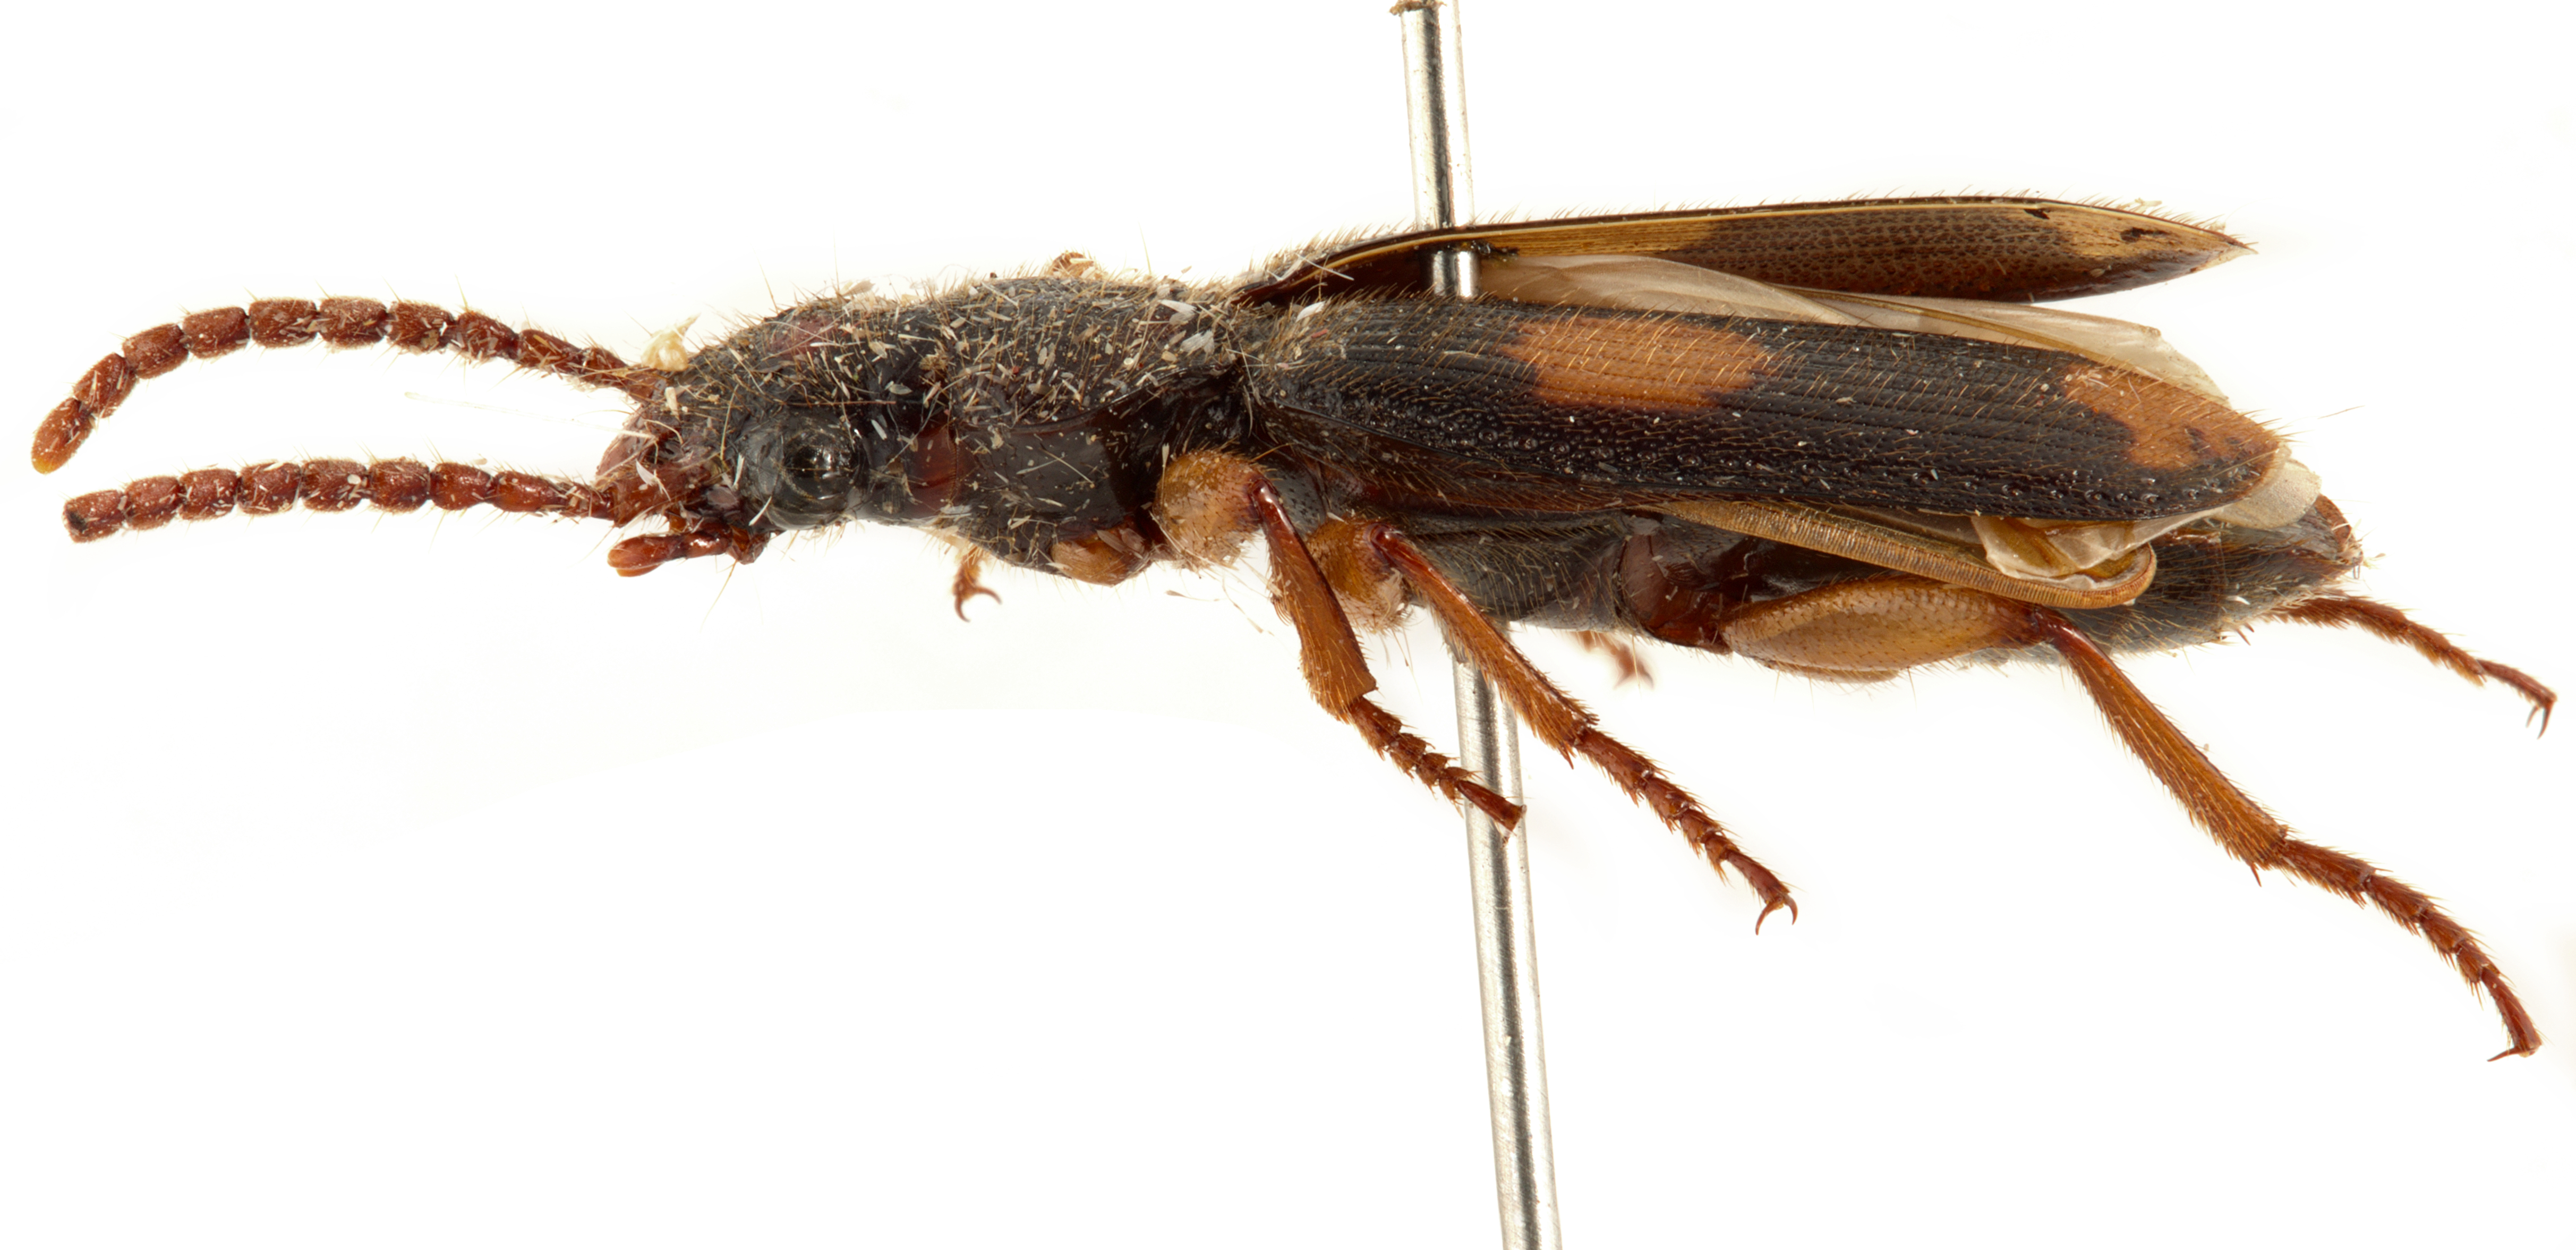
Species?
Macrochilus trimaculatus (also Macrocheilus chaudoiri)
